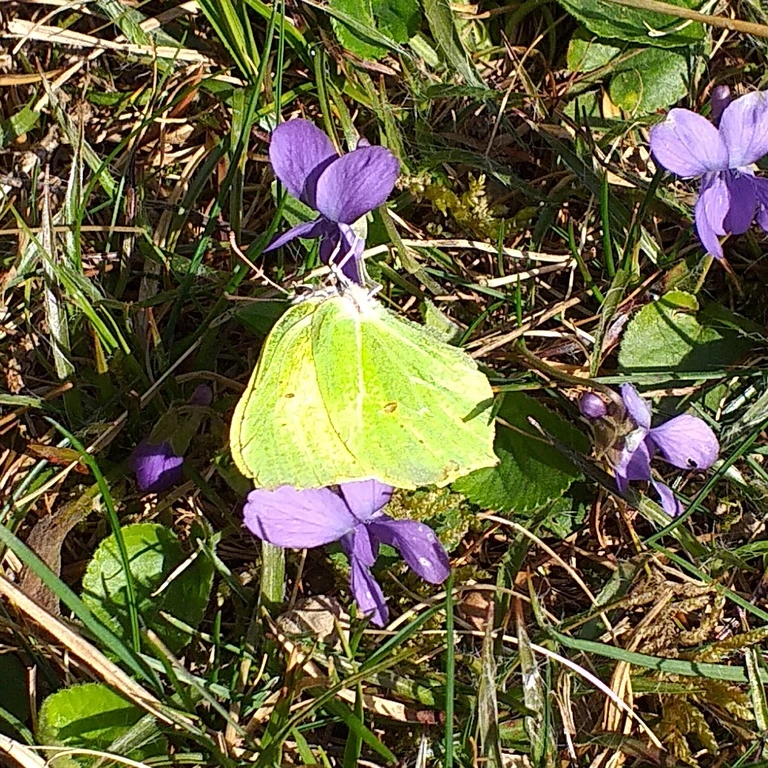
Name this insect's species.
Gonepteryx rhamni
